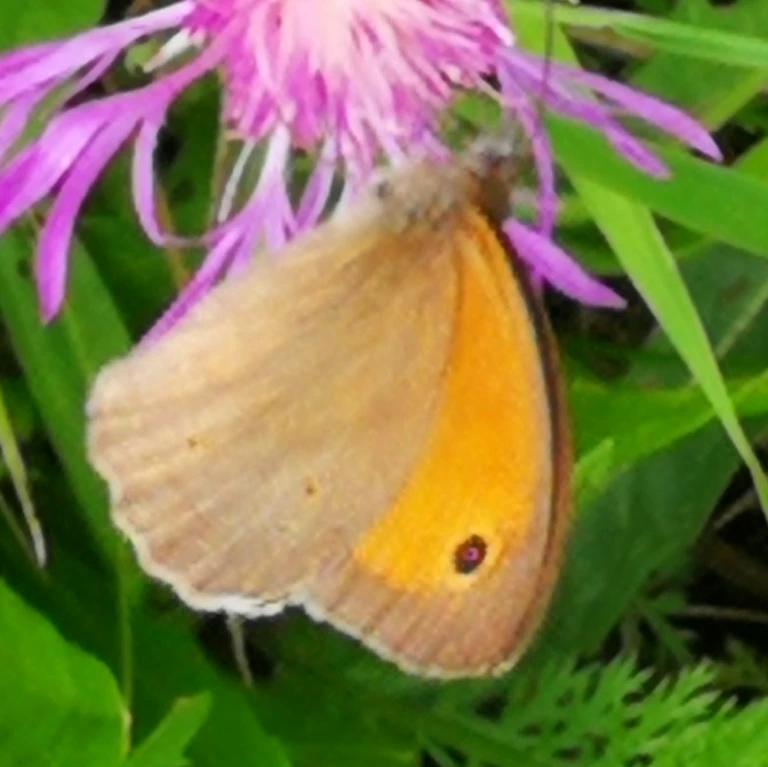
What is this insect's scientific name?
Maniola jurtina
